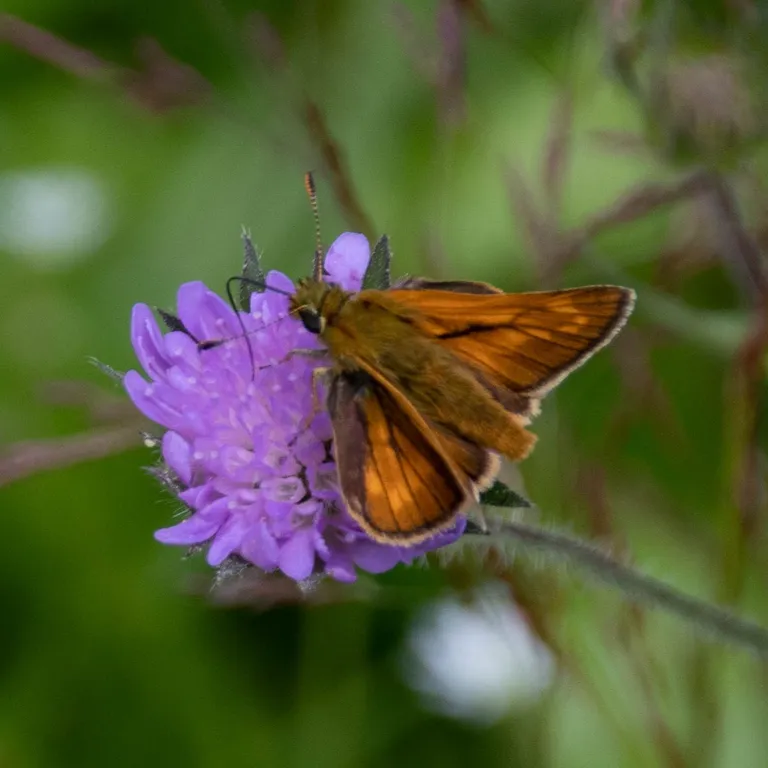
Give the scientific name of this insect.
Ochlodes sylvanus (also Ochlodes venata)
